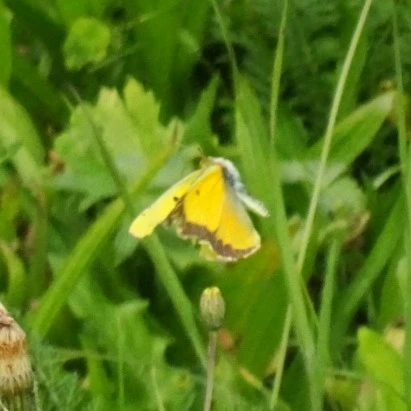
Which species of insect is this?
Colias croceus
